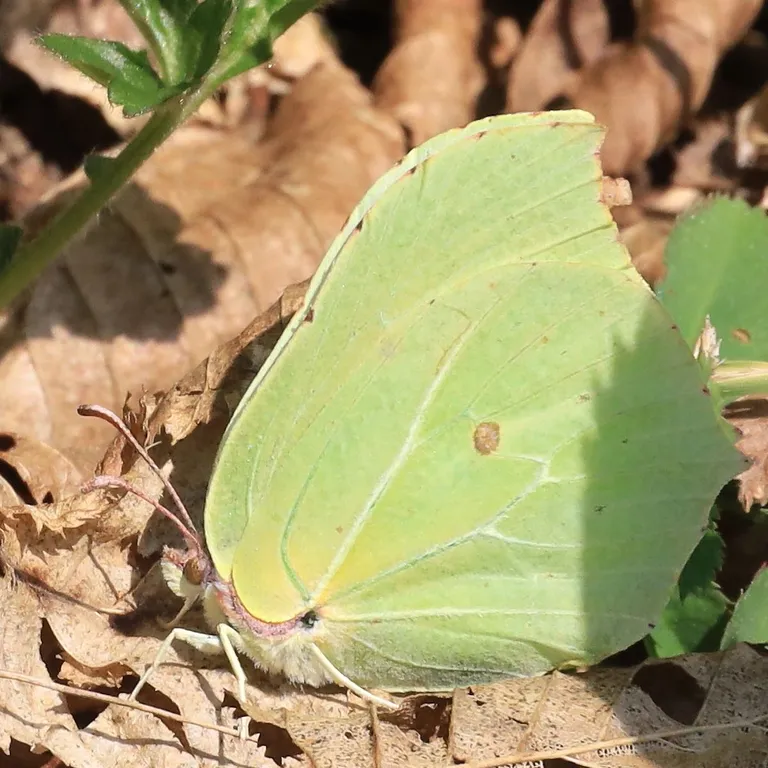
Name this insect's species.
Gonepteryx rhamni
